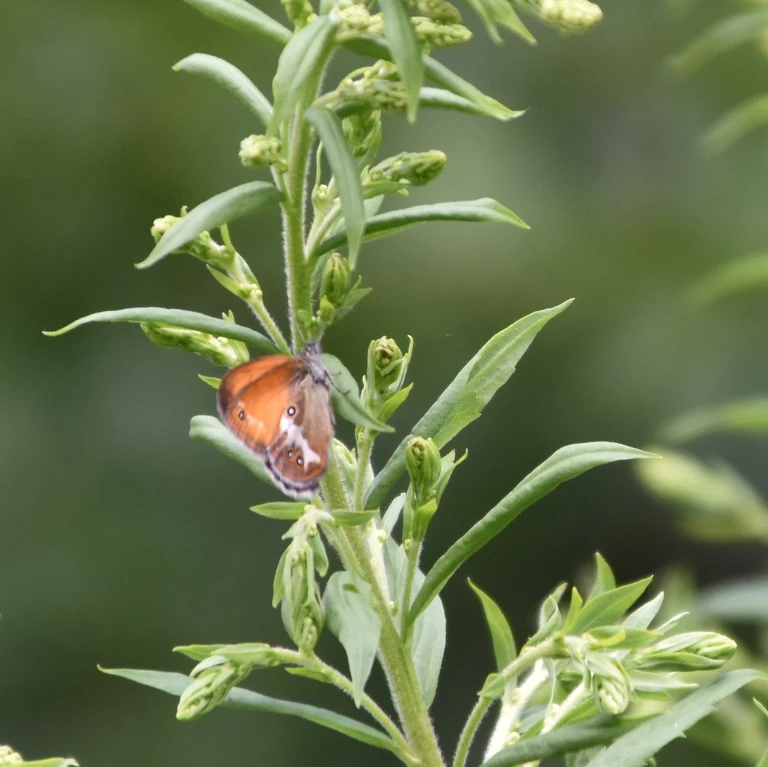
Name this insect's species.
Coenonympha arcania
